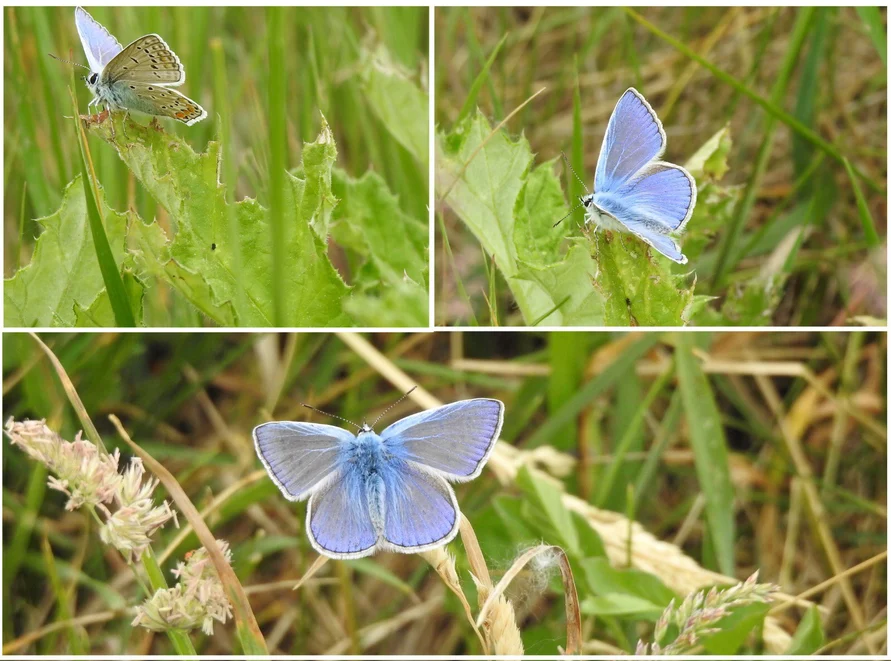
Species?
Polyommatus icarus
